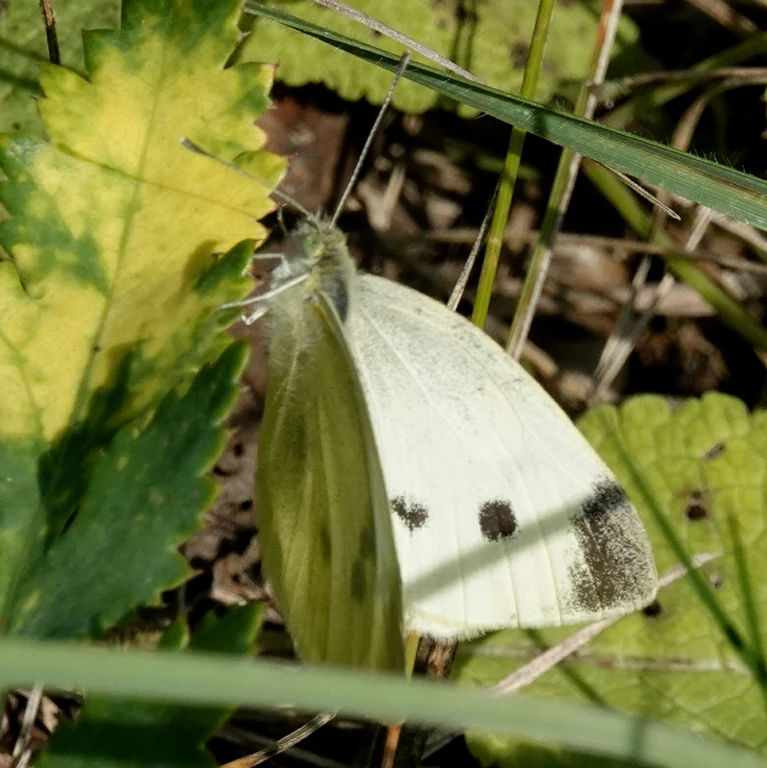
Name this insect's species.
Pieris rapae
